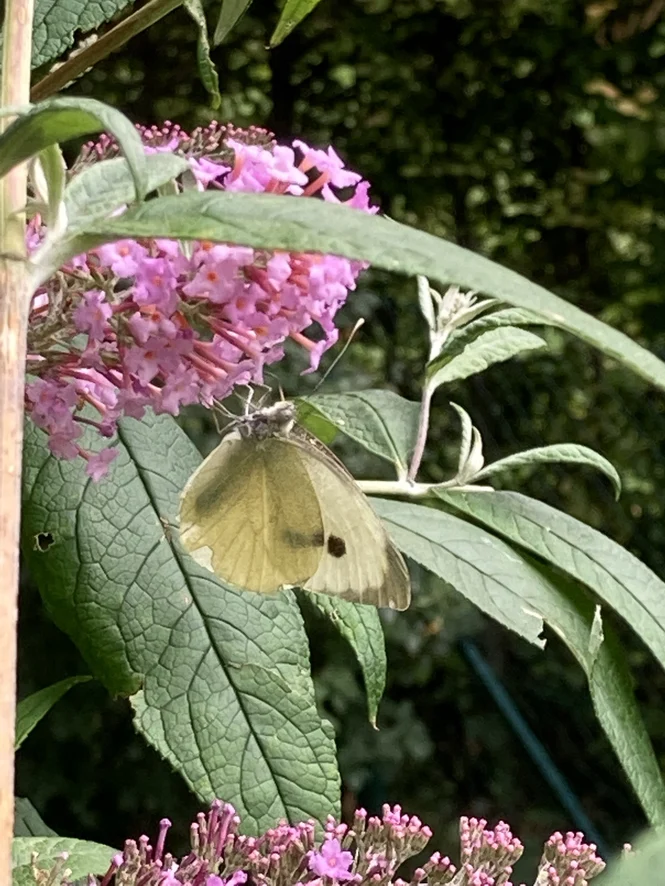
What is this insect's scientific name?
Pieris brassicae
